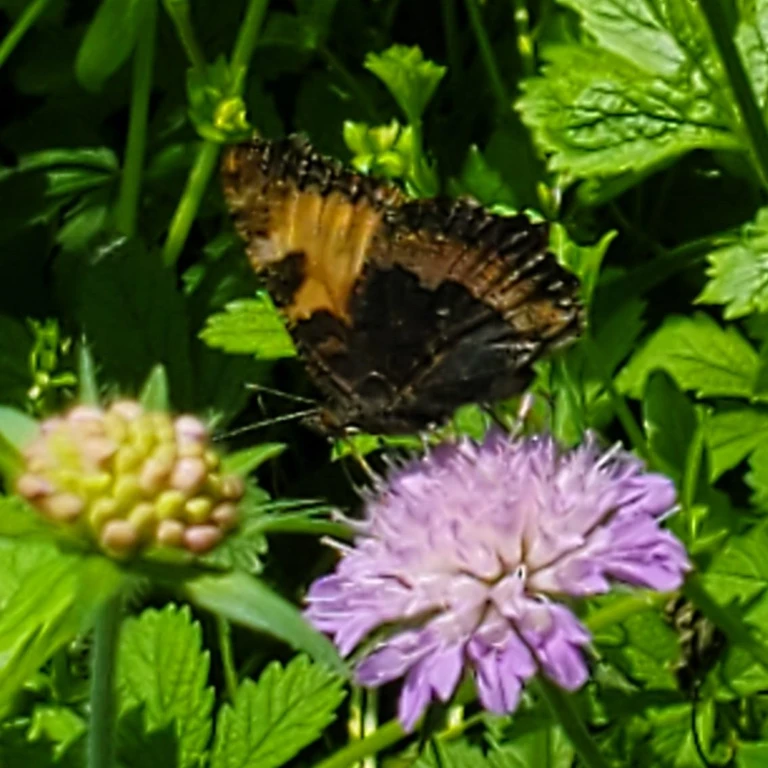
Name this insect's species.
Aglais urticae
